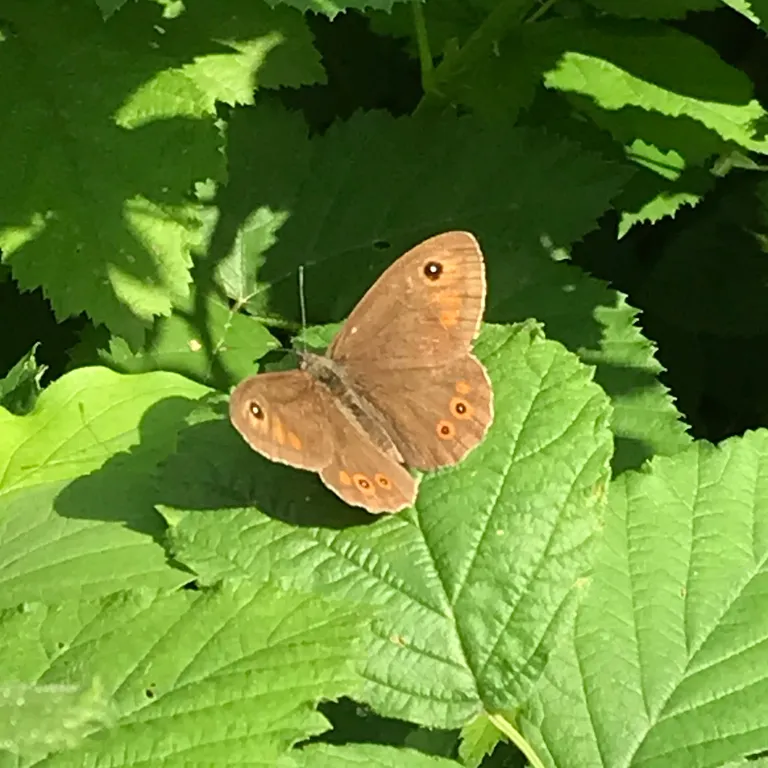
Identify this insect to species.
Lasiommata maera (also Pararge maera)
